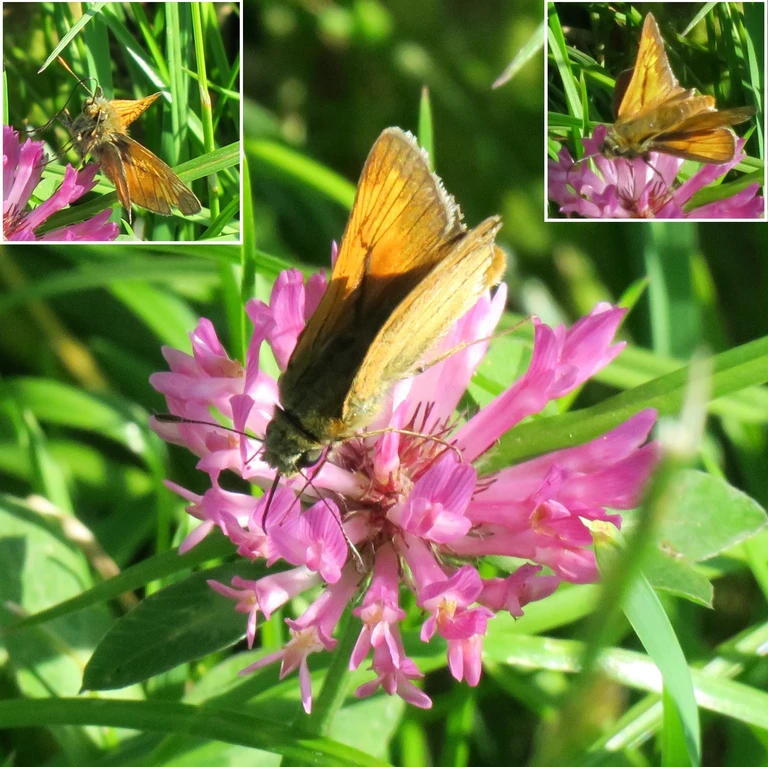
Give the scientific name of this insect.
Ochlodes sylvanus (also Ochlodes venata)
